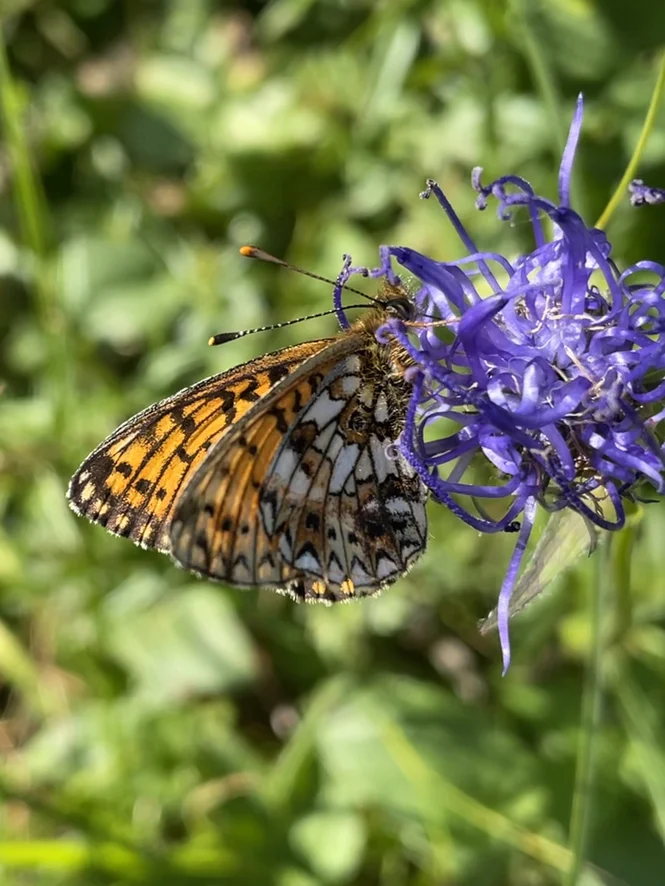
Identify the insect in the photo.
Boloria selene
